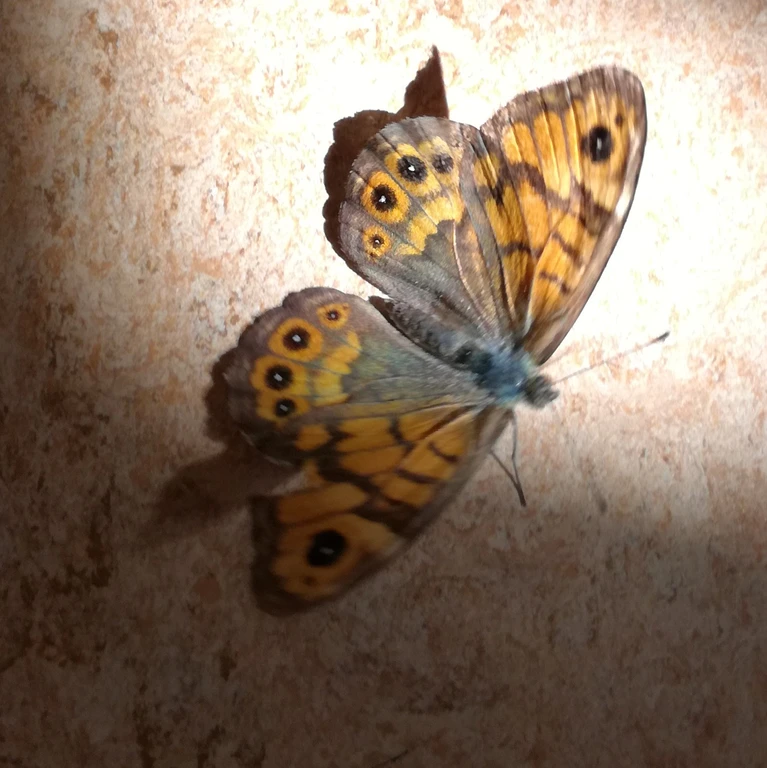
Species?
Lasiommata megera (also Pararge megera)
